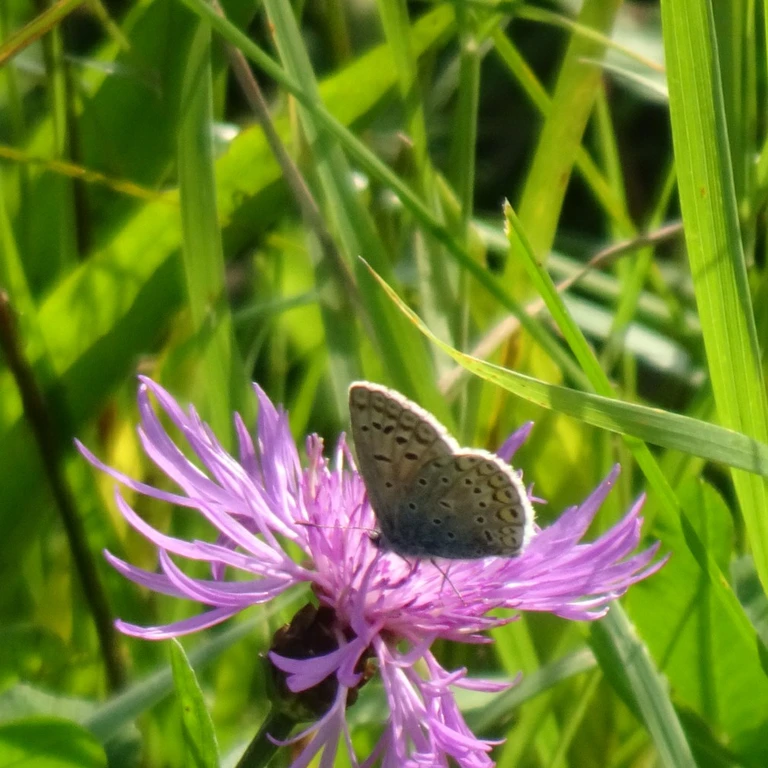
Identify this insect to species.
Polyommatus icarus
